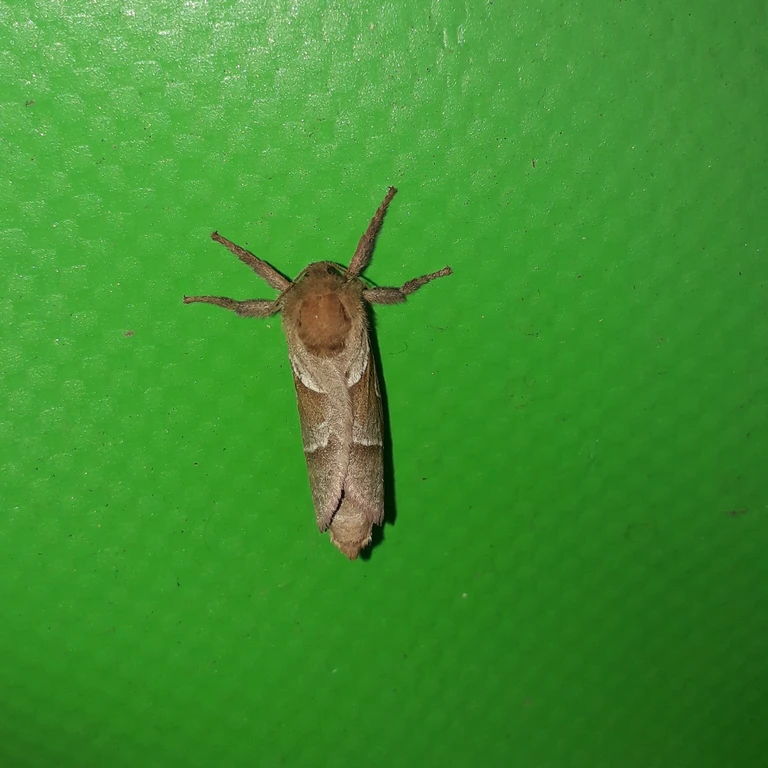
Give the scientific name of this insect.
Triodia sylvina
